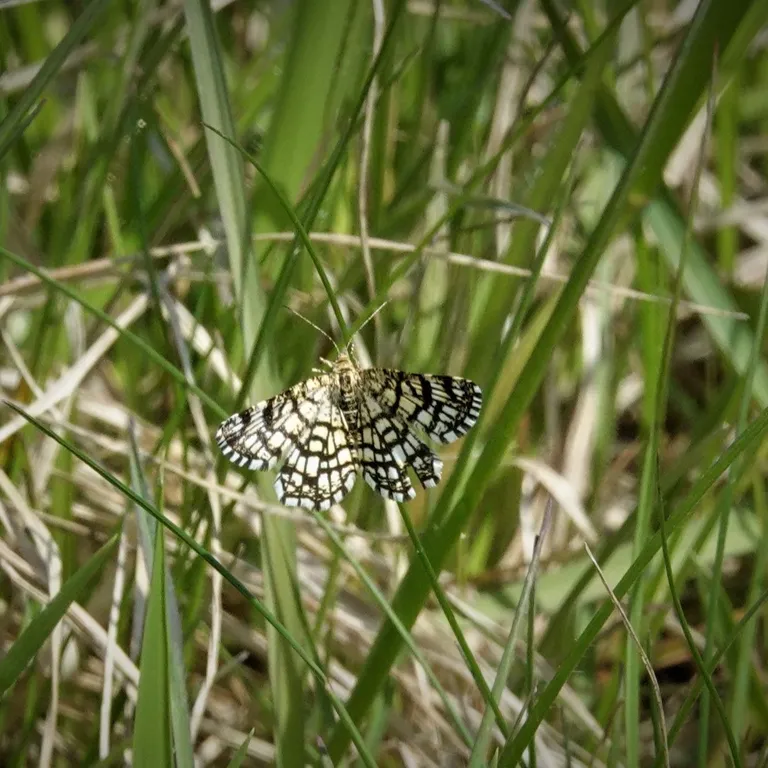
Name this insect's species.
Chiasmia clathrata
